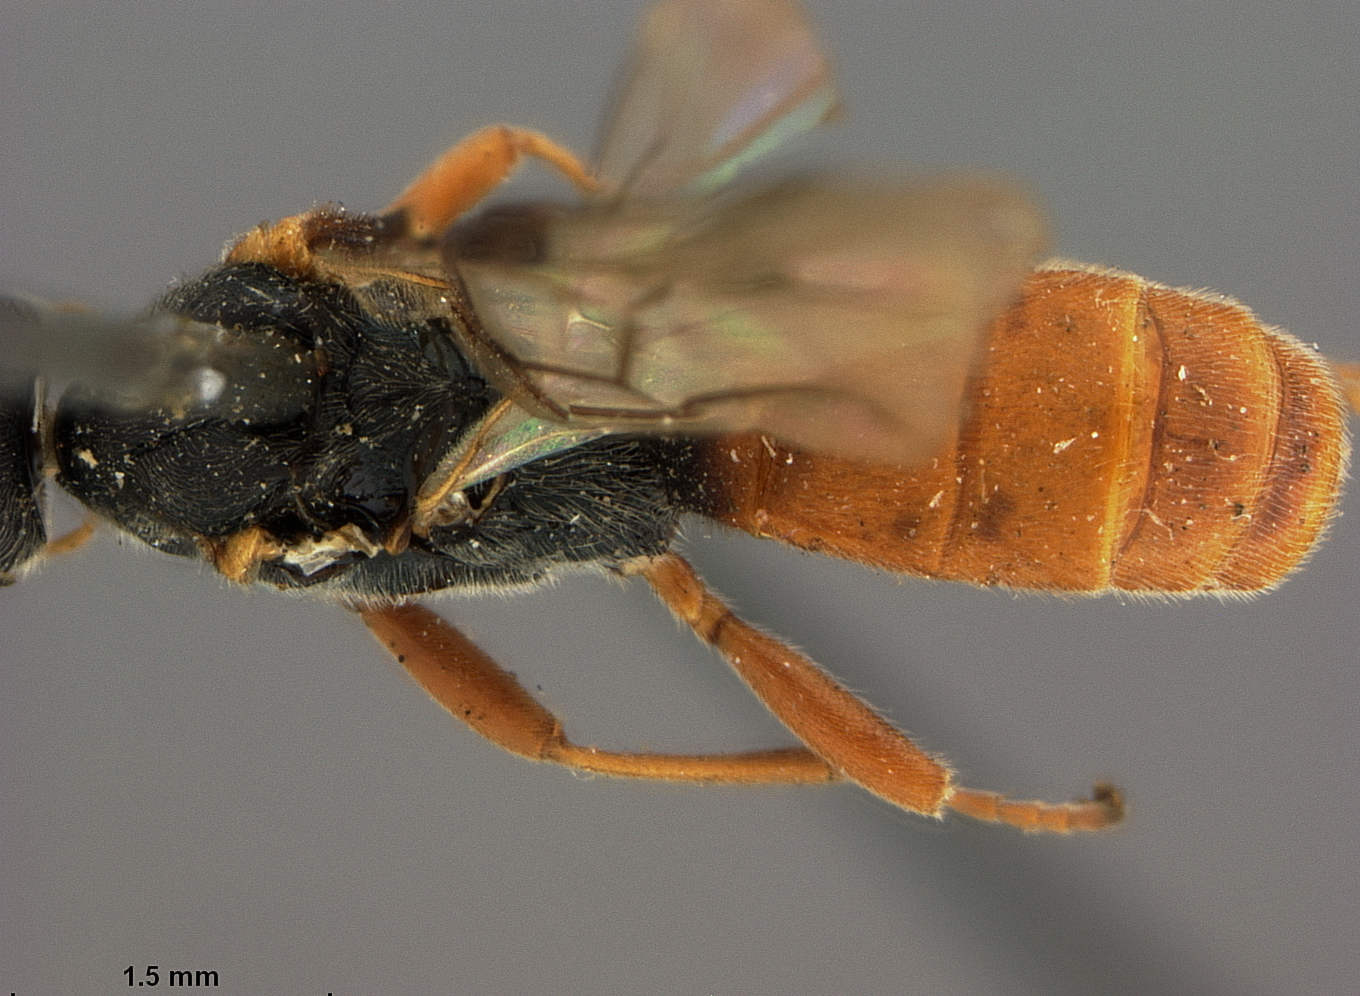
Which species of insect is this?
Phogas carinatus
